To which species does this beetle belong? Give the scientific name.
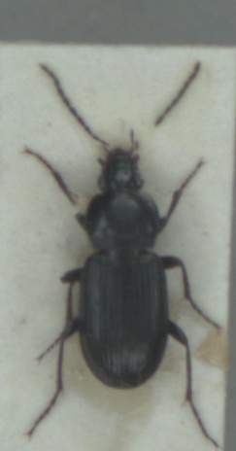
Pterostichus vernalis
